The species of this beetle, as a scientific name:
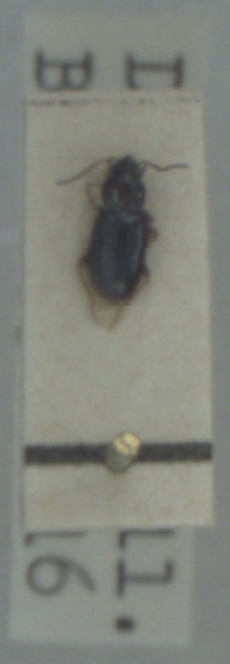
Bembidion obtusum
